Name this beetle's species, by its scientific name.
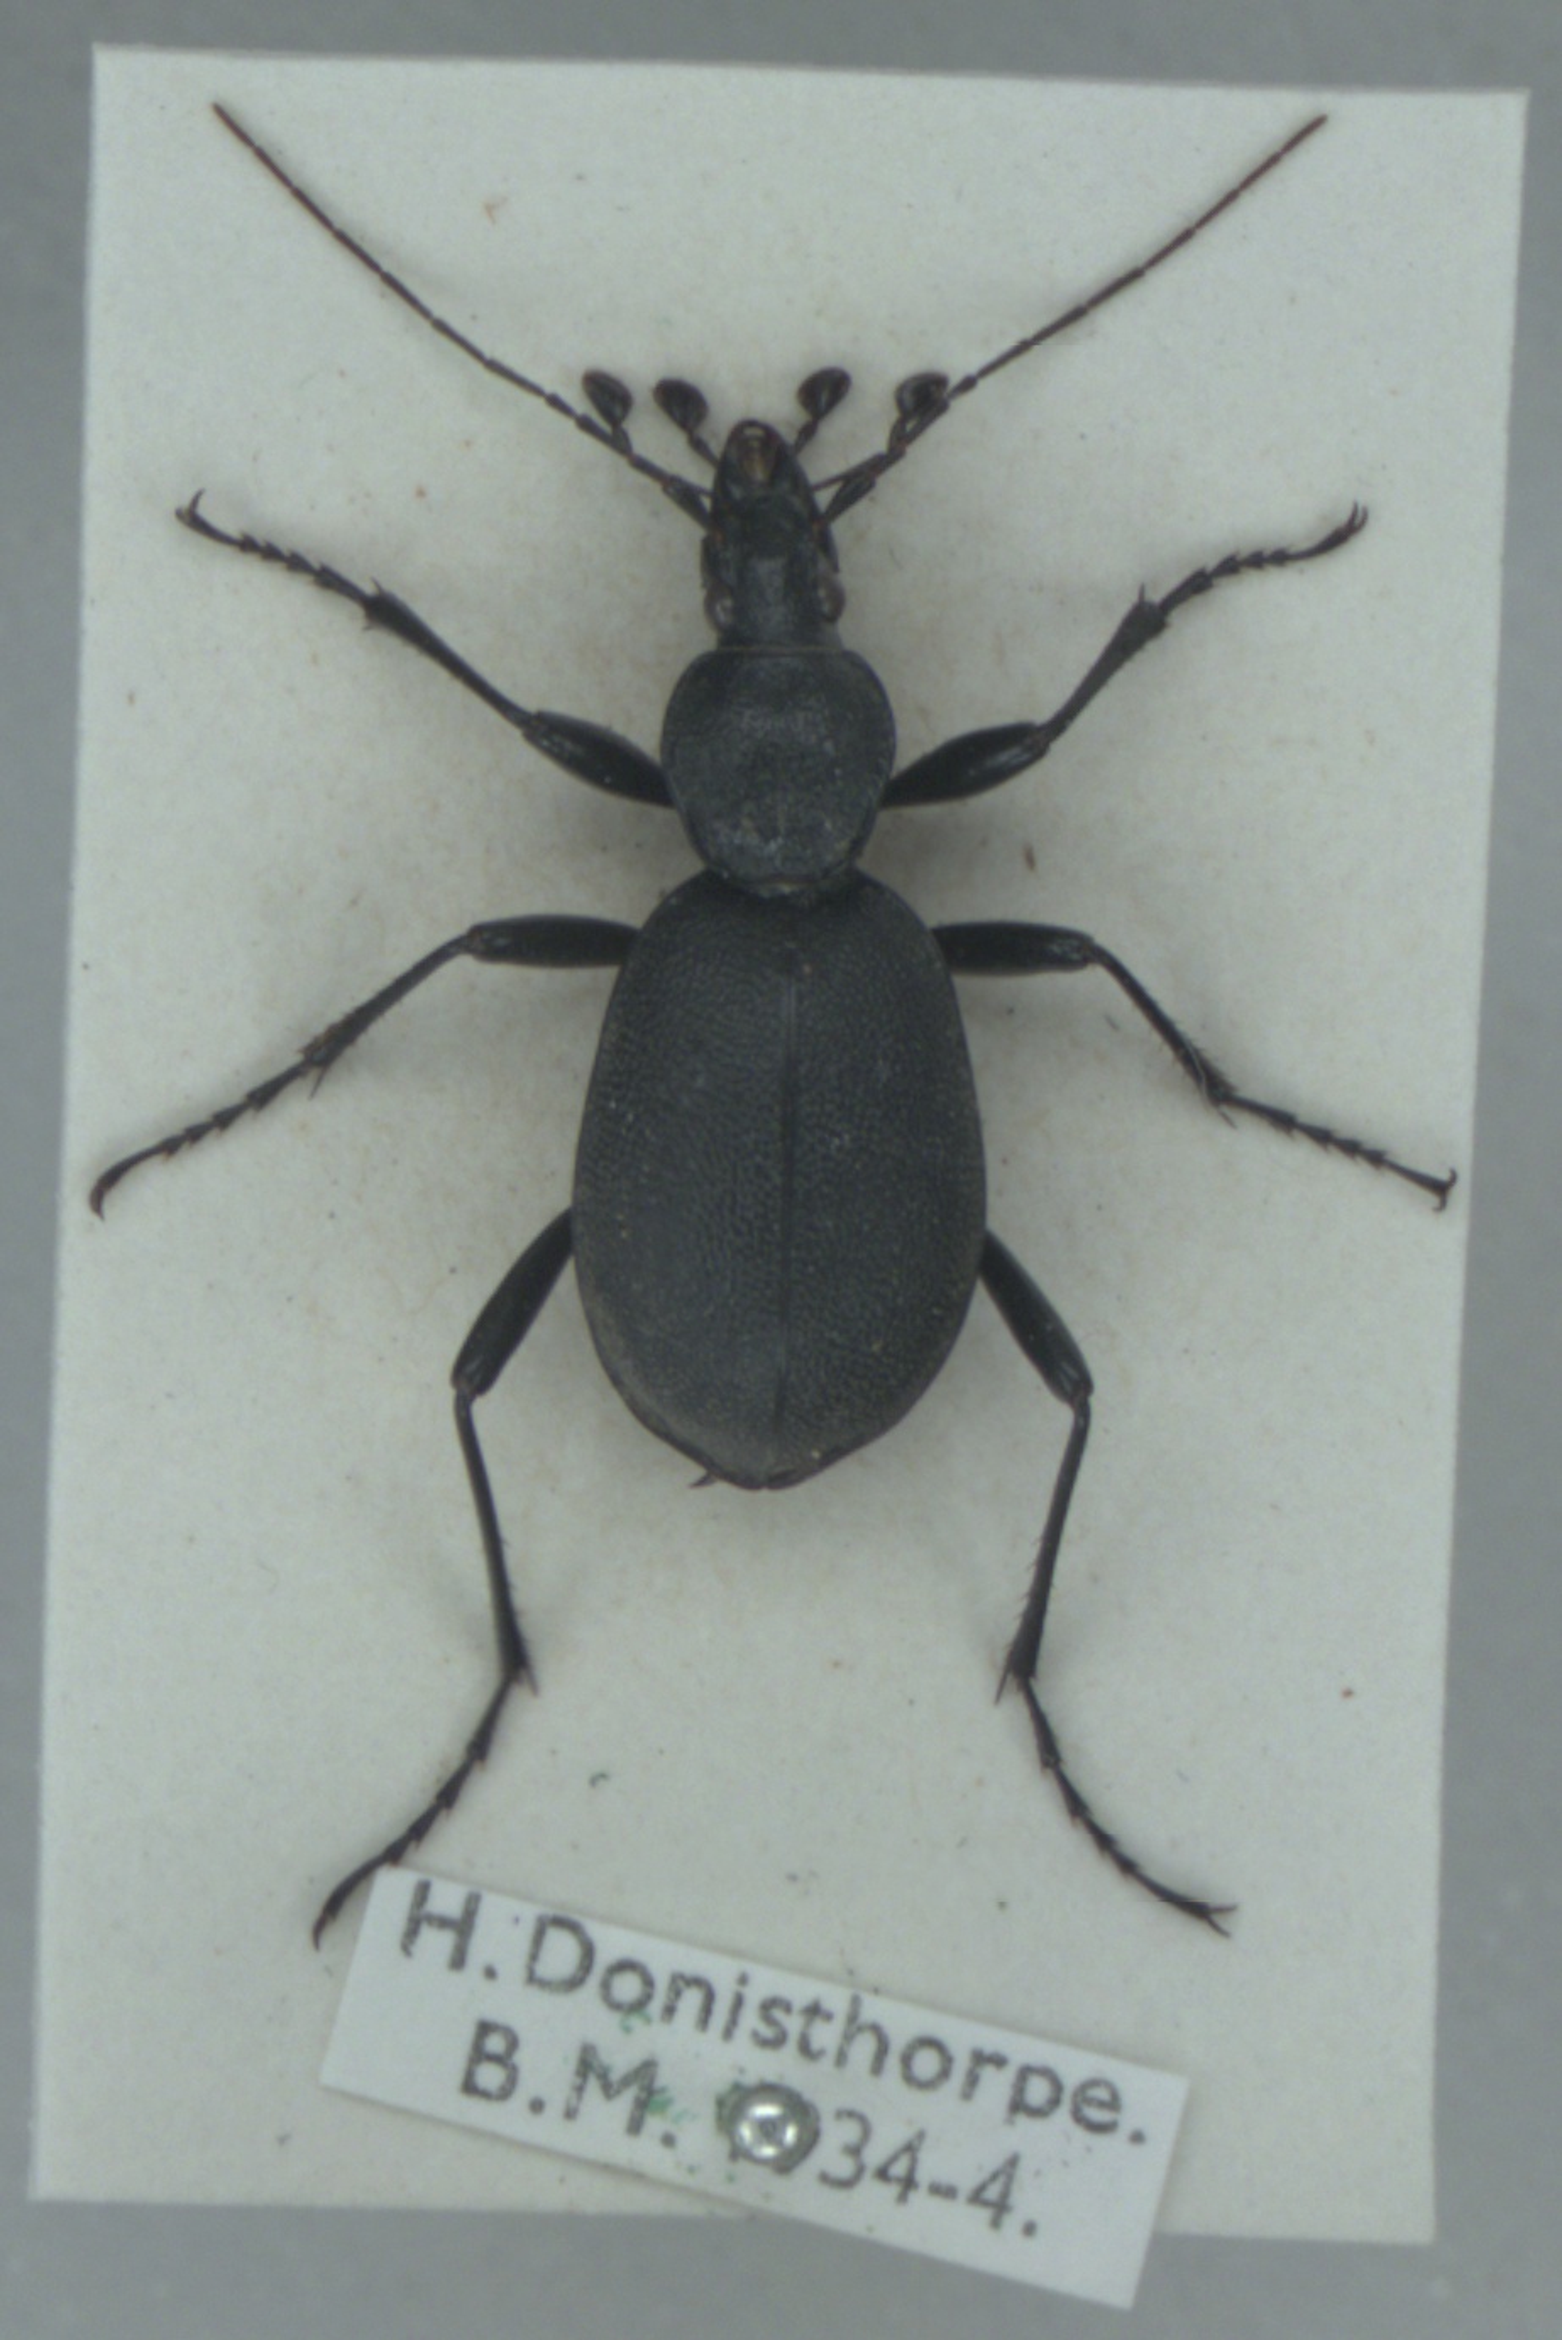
Cychrus caraboides
